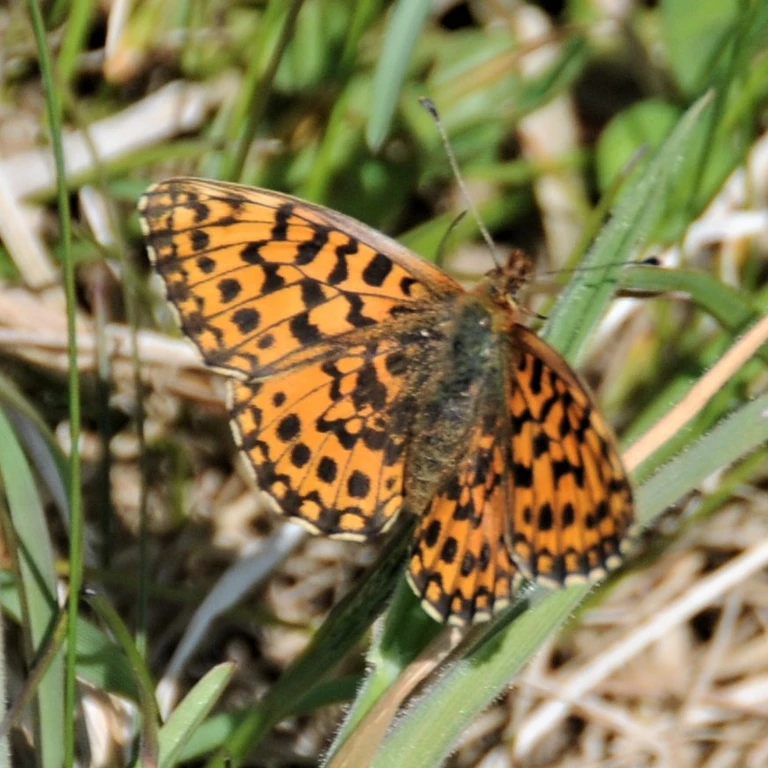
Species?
Boloria dia
